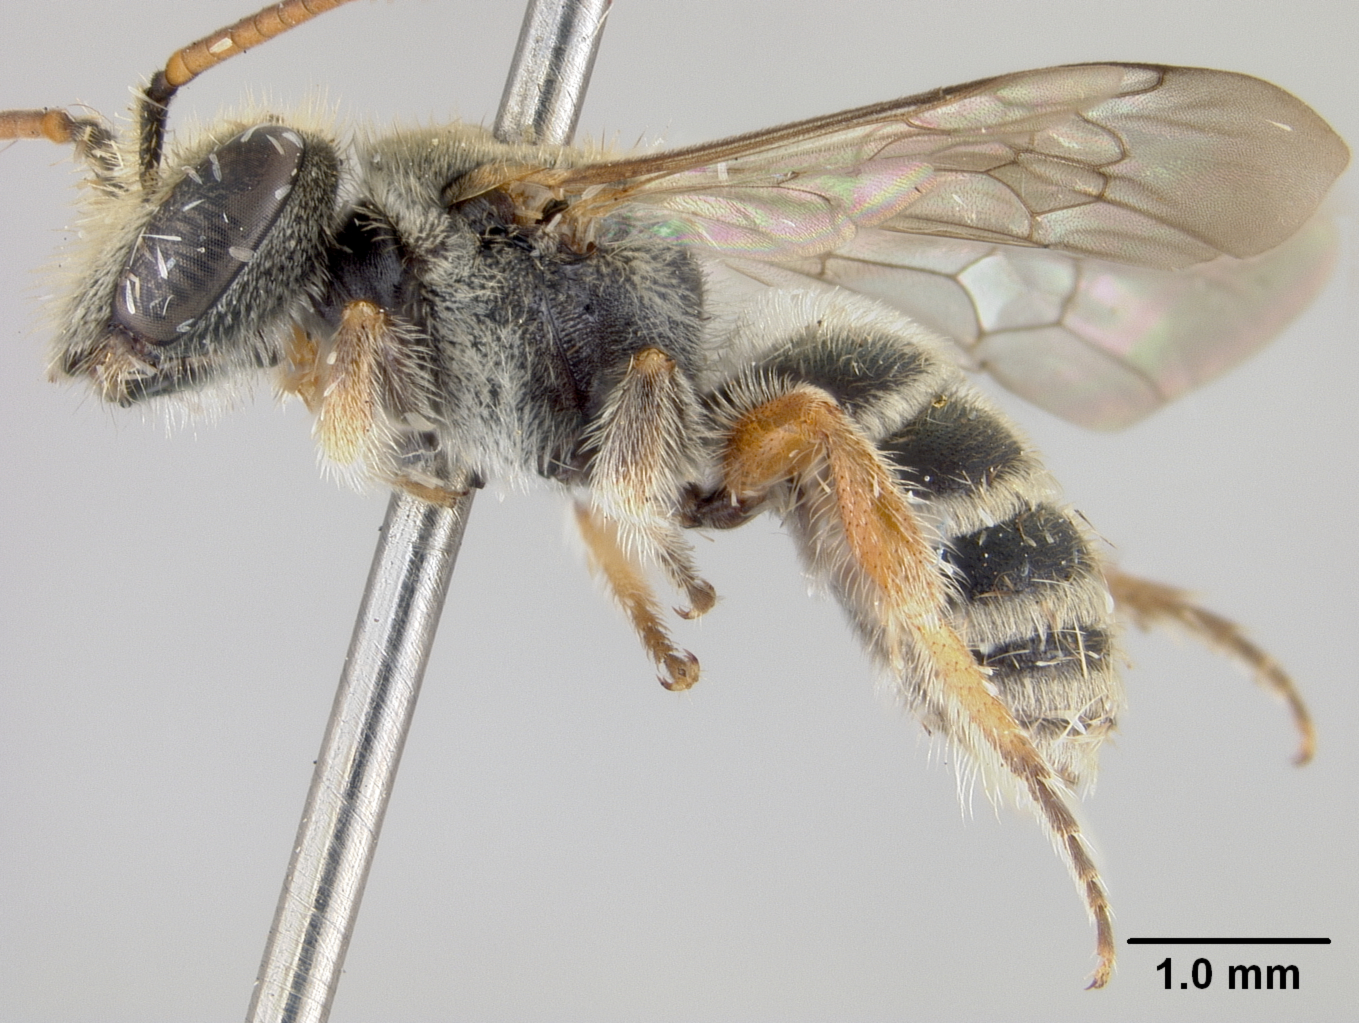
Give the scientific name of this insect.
Nomia notiomorpha
